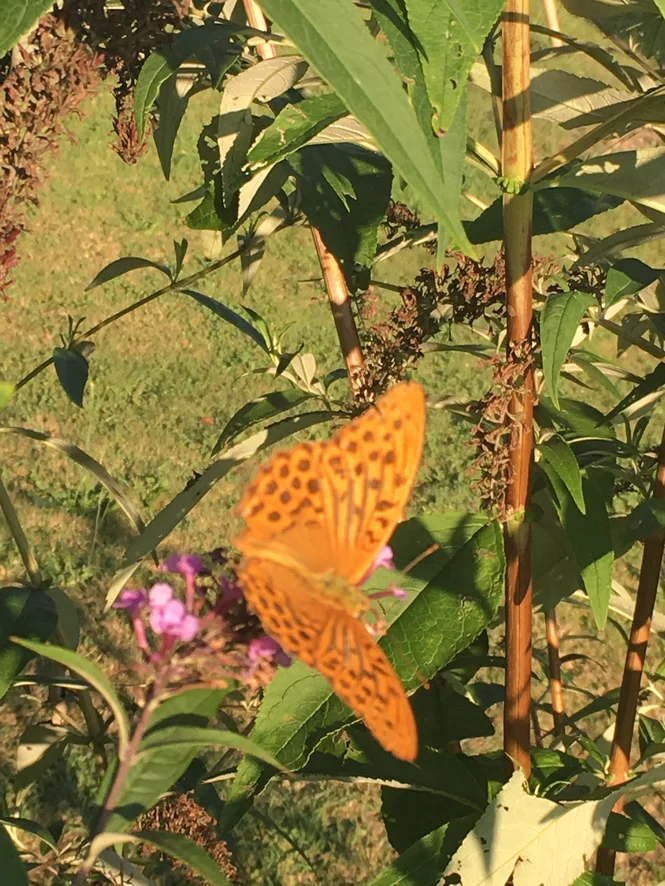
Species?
Argynnis paphia
